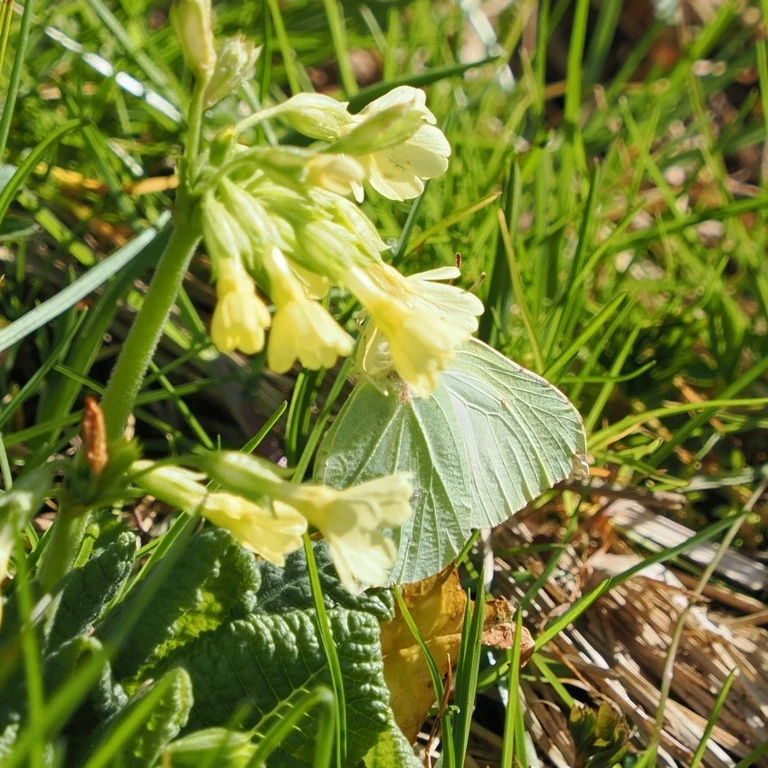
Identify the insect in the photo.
Gonepteryx rhamni
